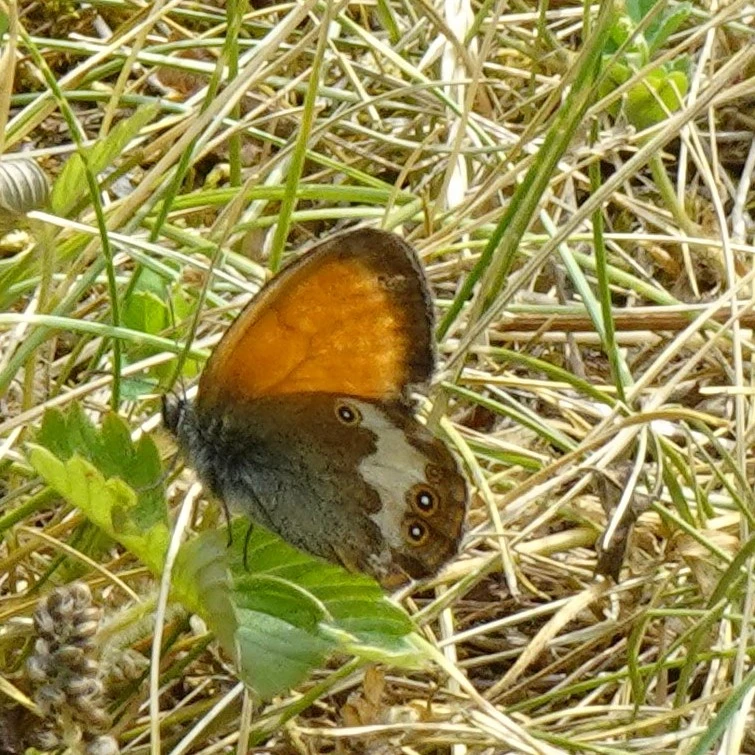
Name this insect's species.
Coenonympha arcania
